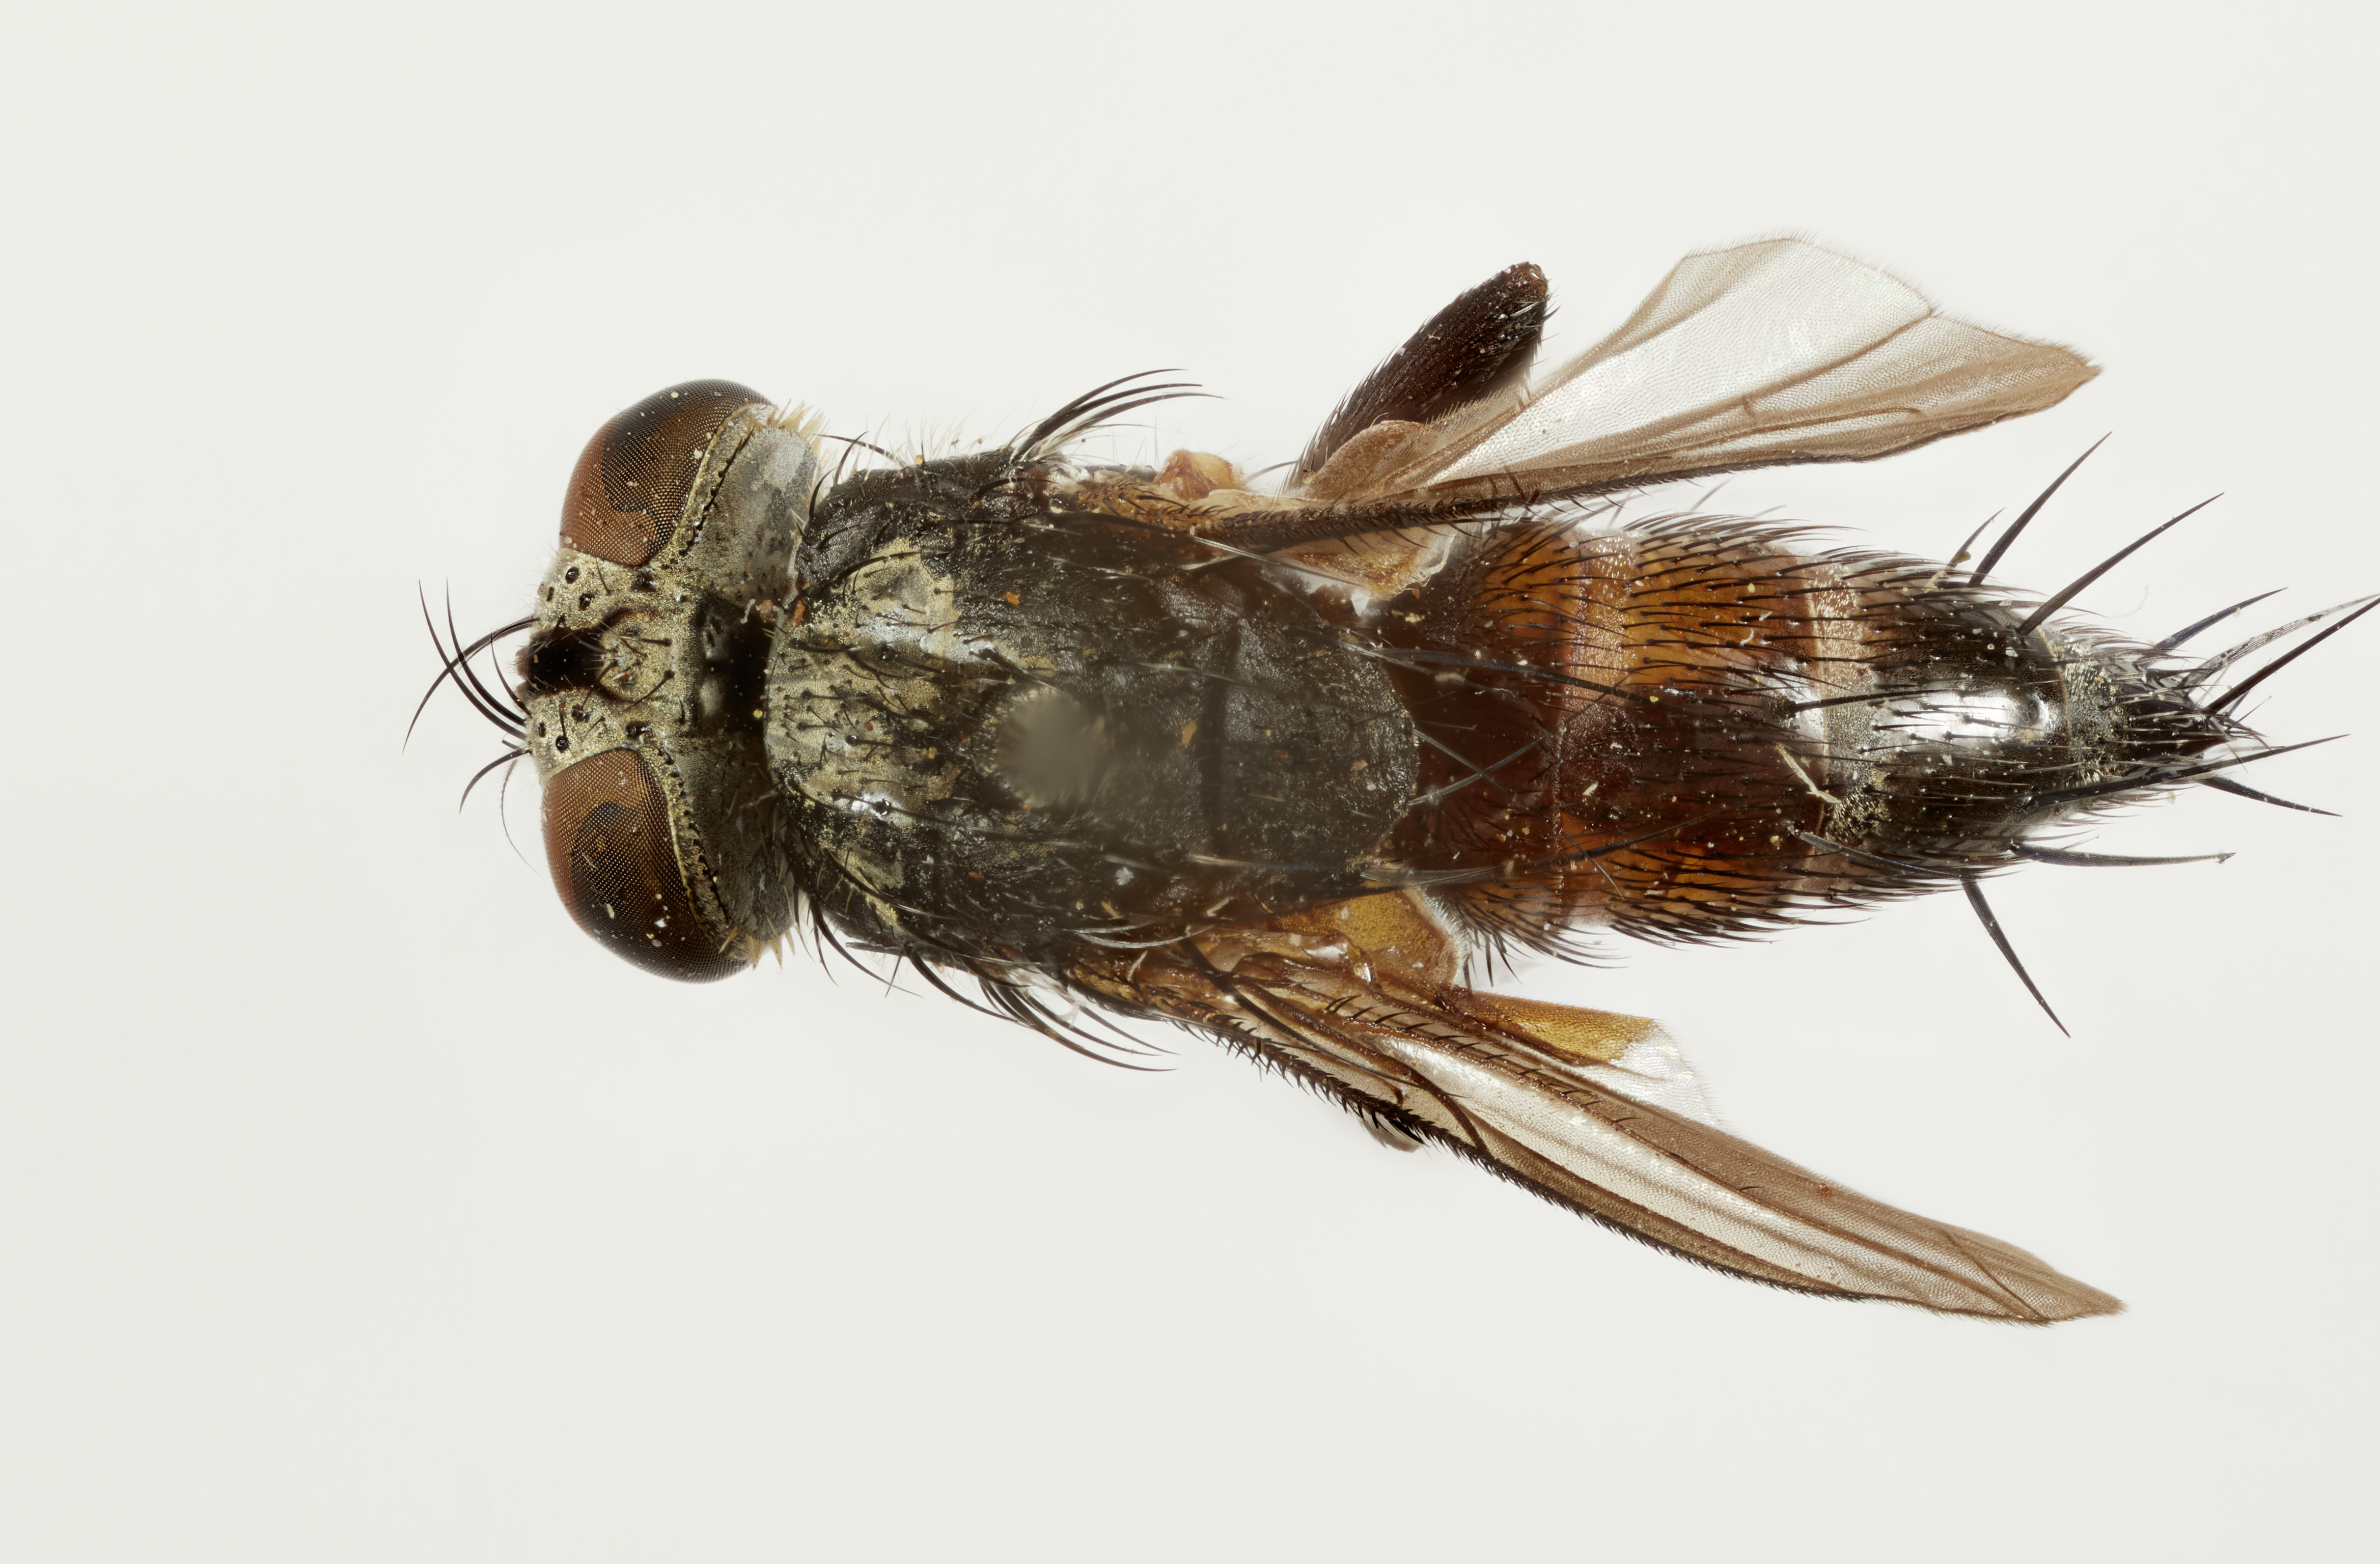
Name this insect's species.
Minthohoughia cylindrica
